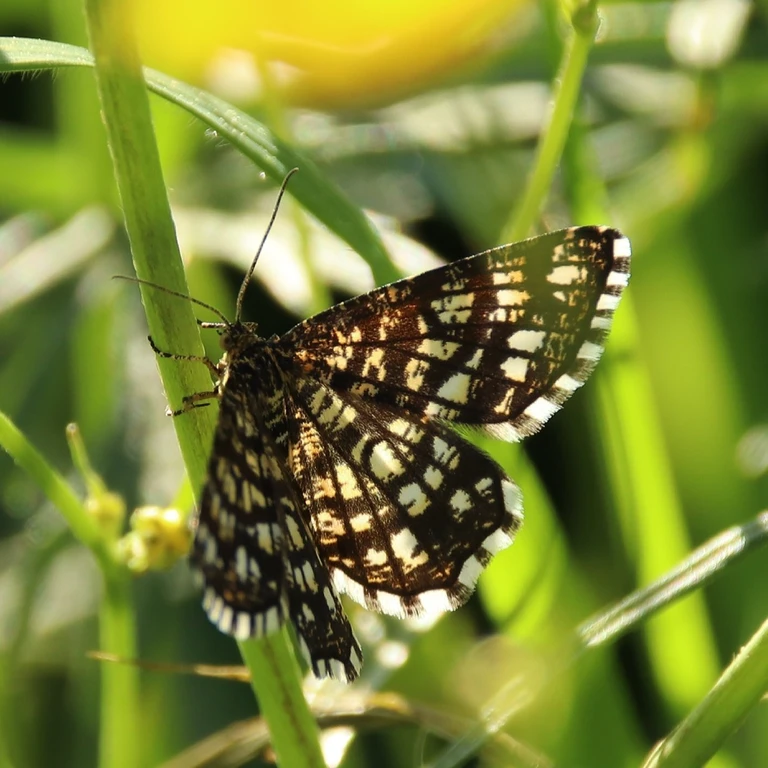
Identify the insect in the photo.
Chiasmia clathrata
